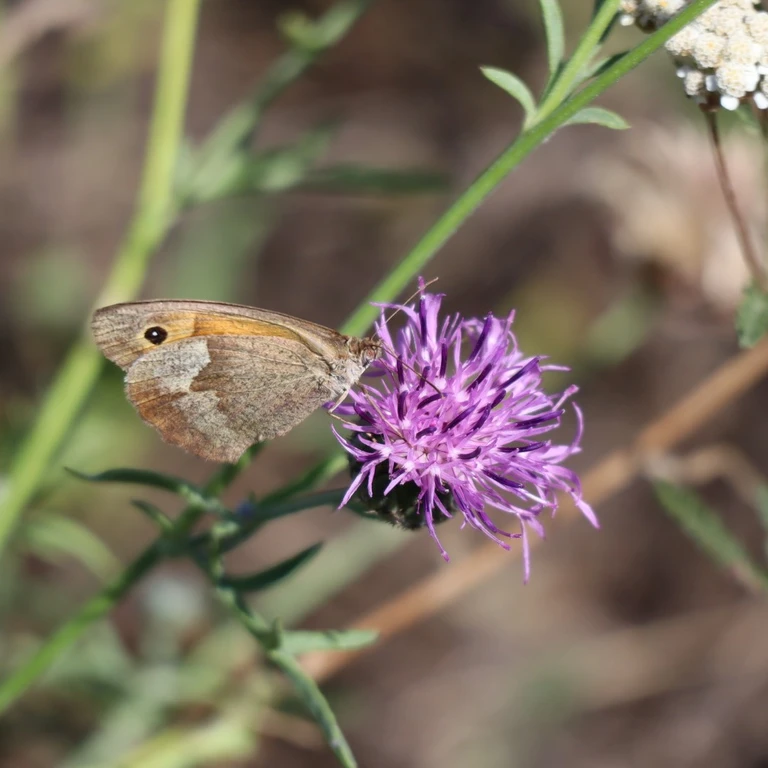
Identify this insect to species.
Maniola jurtina
